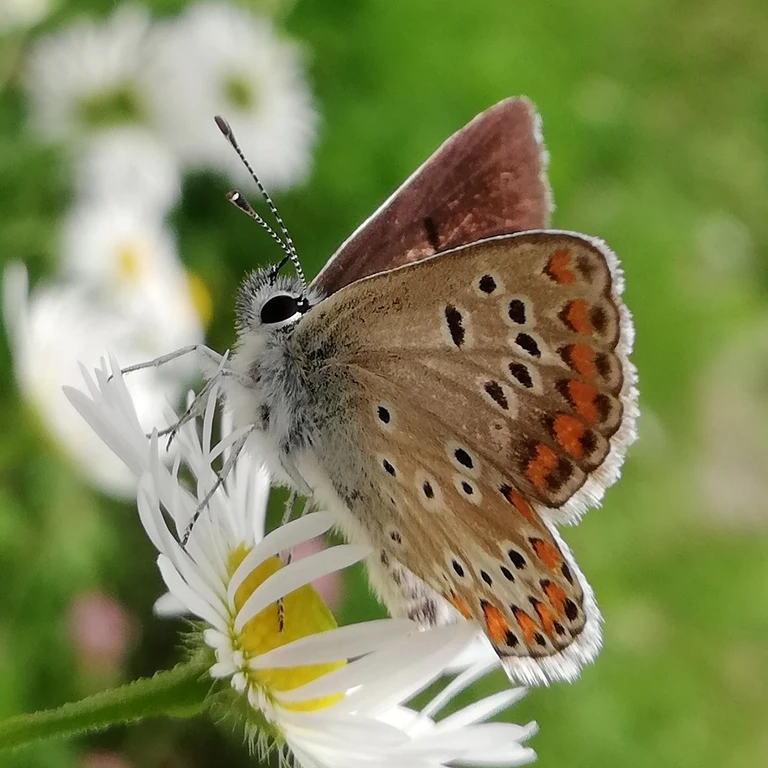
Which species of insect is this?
Aricia agestis/artaxerxes
